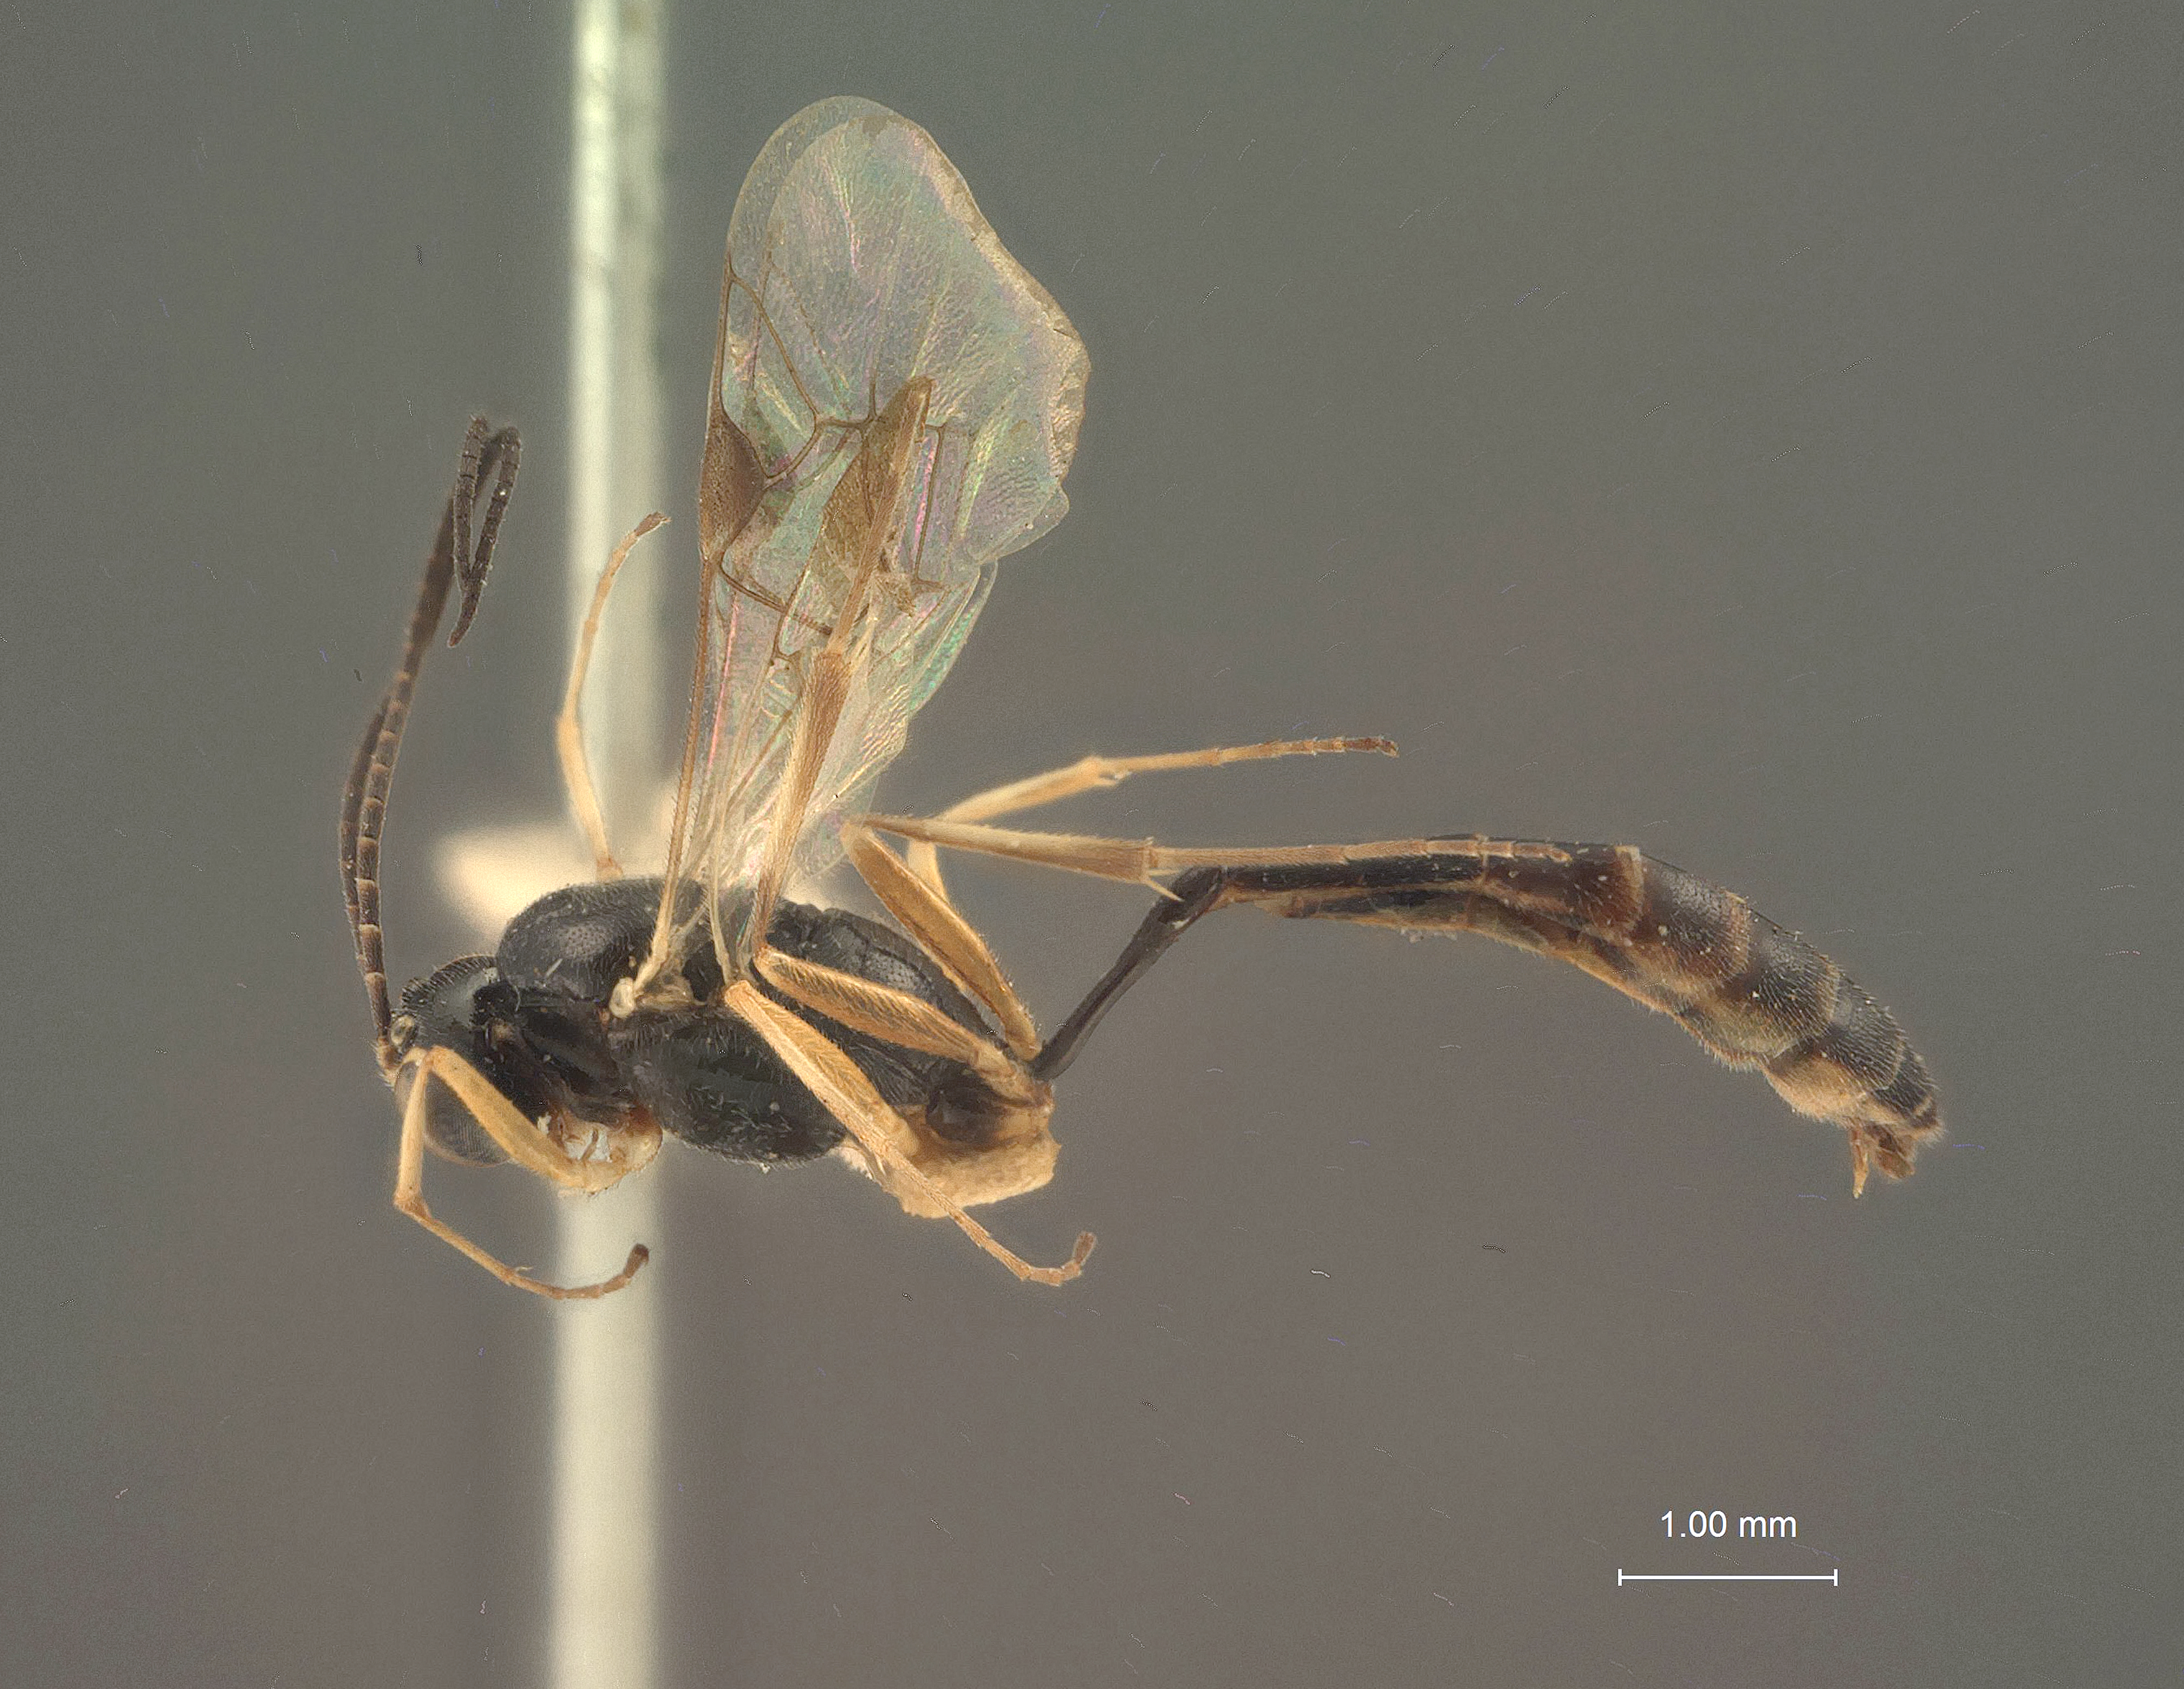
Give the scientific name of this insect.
Temelucha bakeri
